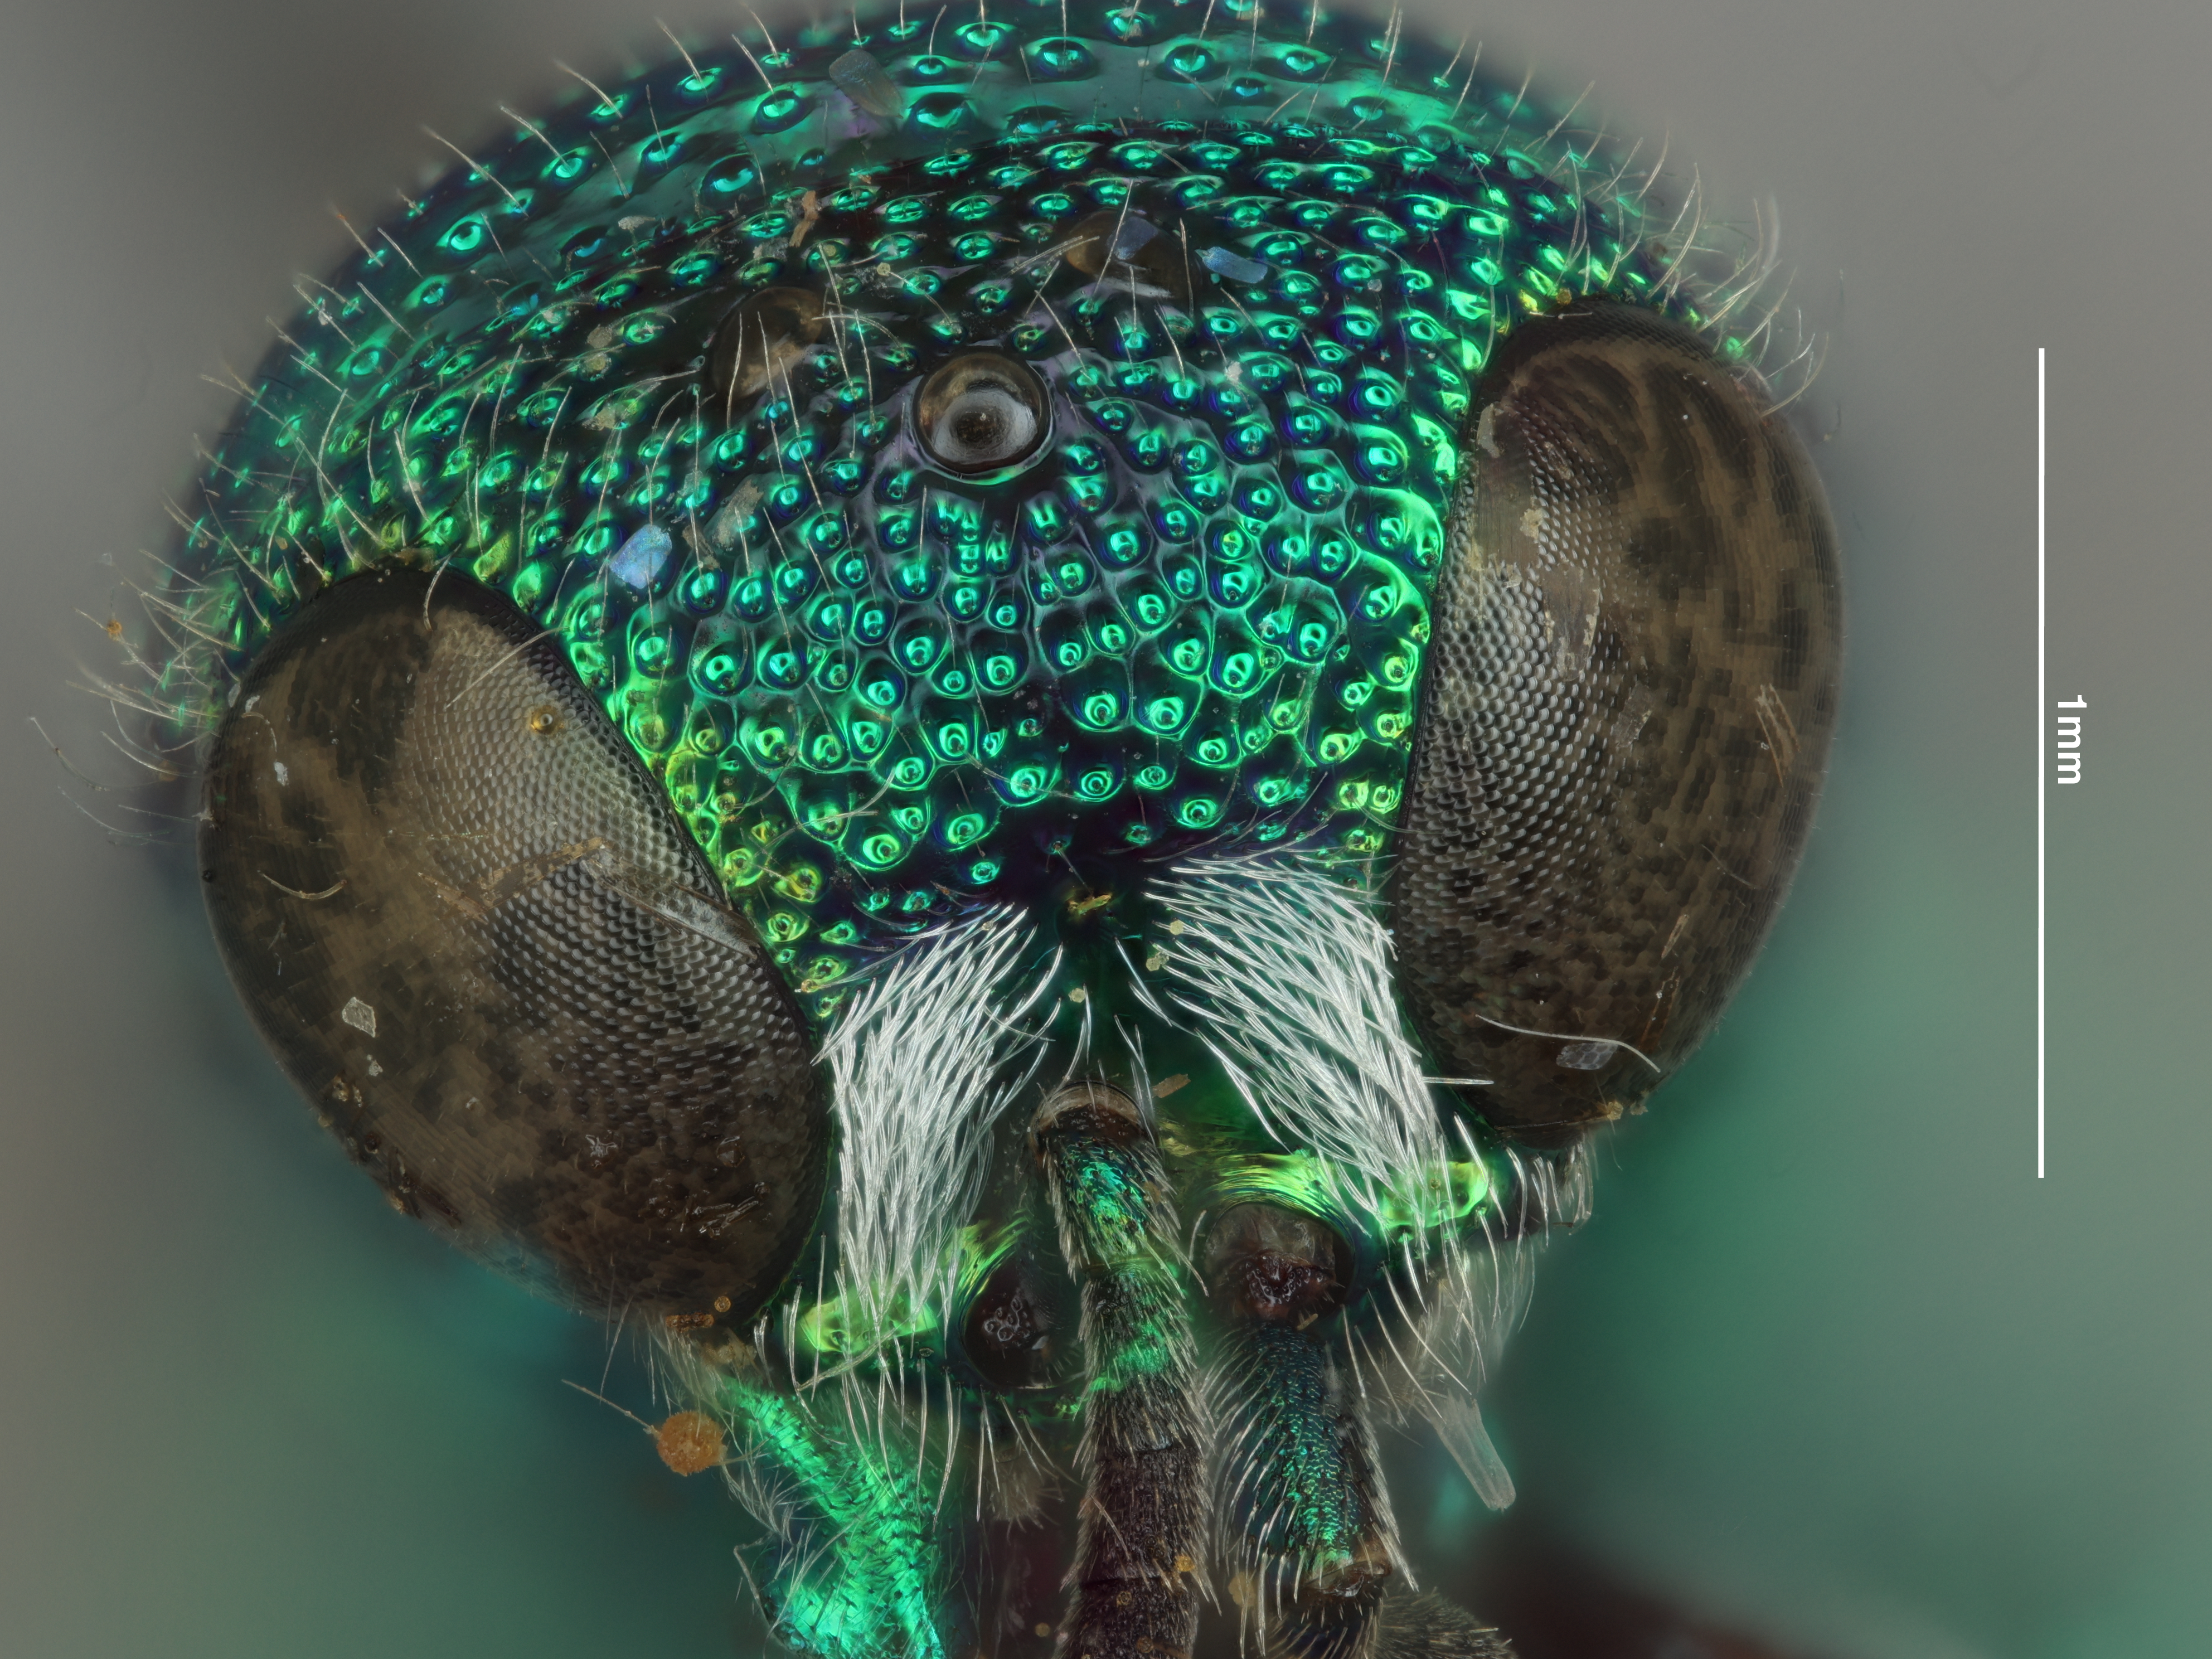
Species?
Neochrysis tysis
